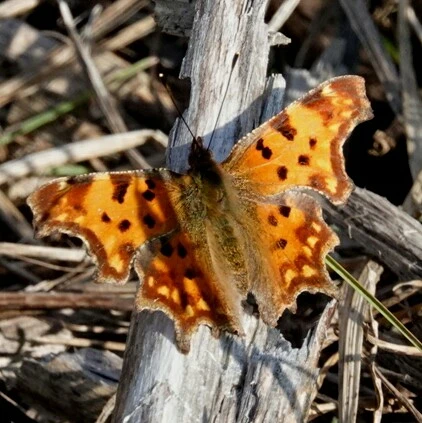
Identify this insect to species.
Polygonia c-album
